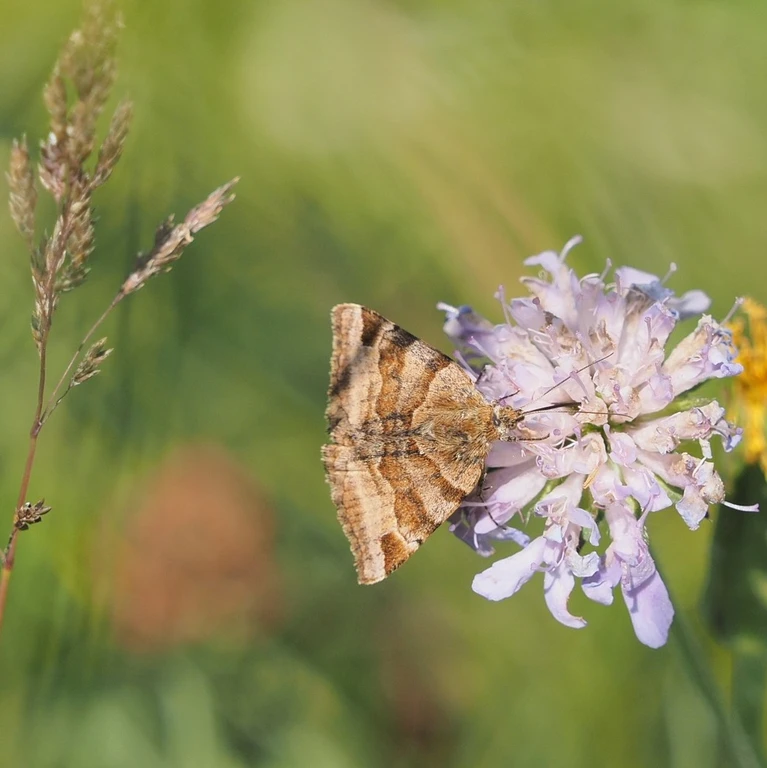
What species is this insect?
Euclidia glyphica
